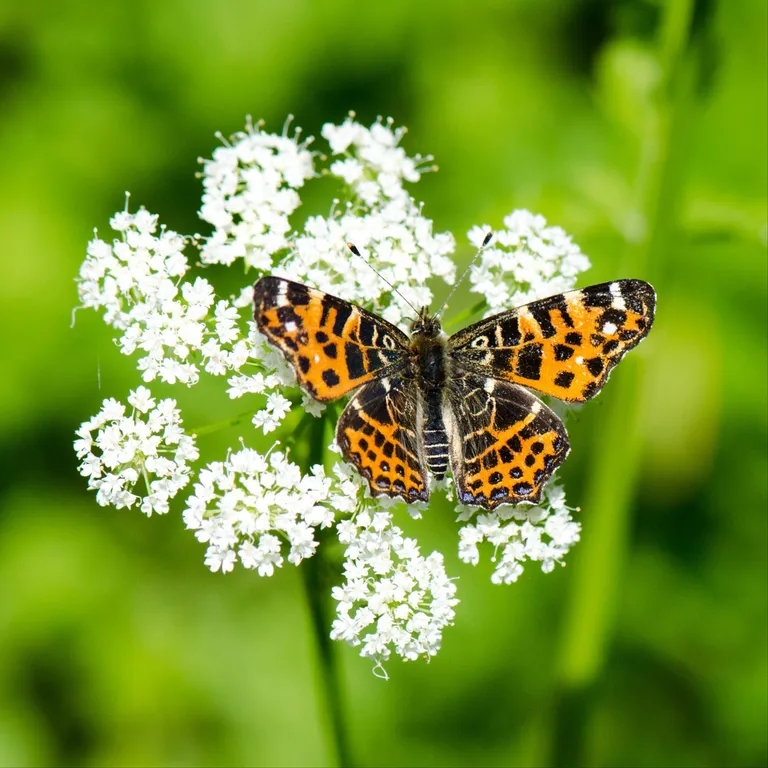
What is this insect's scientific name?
Araschnia levana
